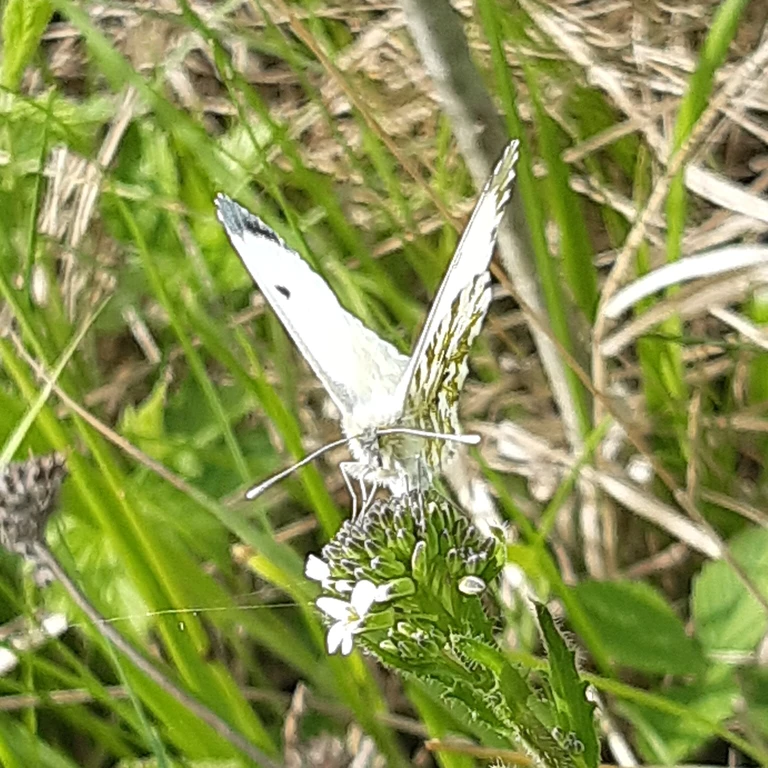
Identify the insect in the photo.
Anthocharis cardamines
